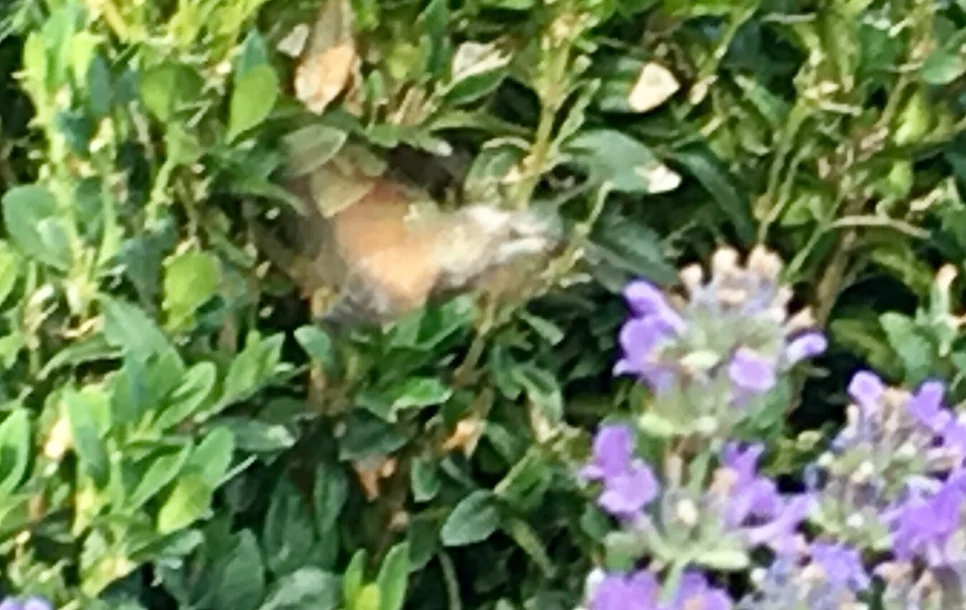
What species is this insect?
Macroglossum stellatarum
